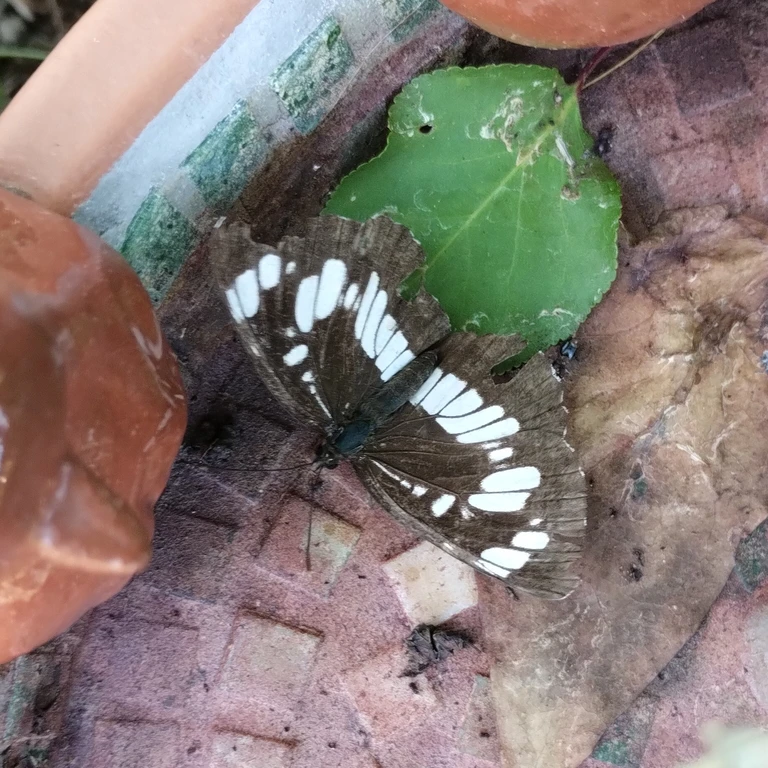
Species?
Neptis rivularis
